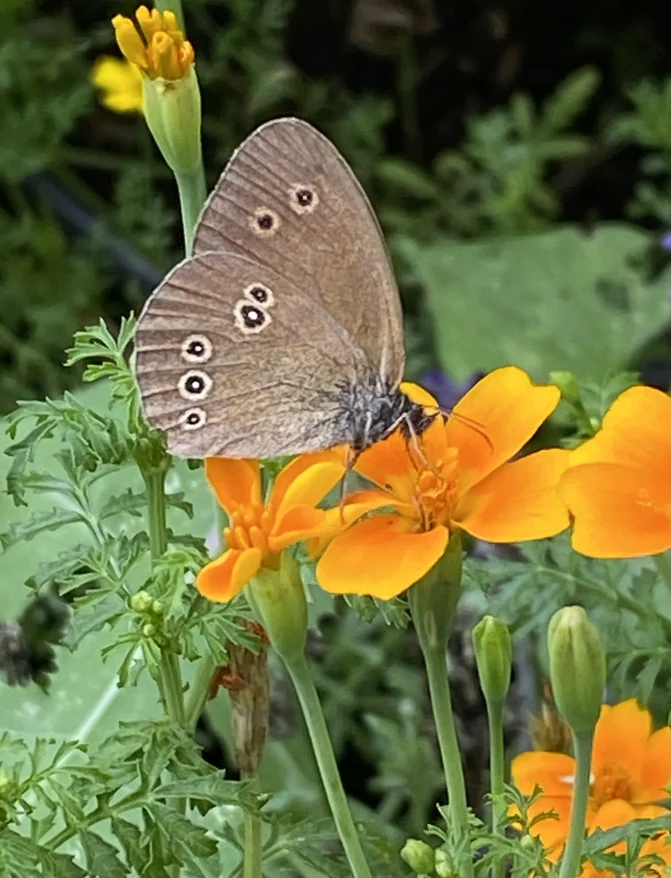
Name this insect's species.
Aphantopus hyperantus
